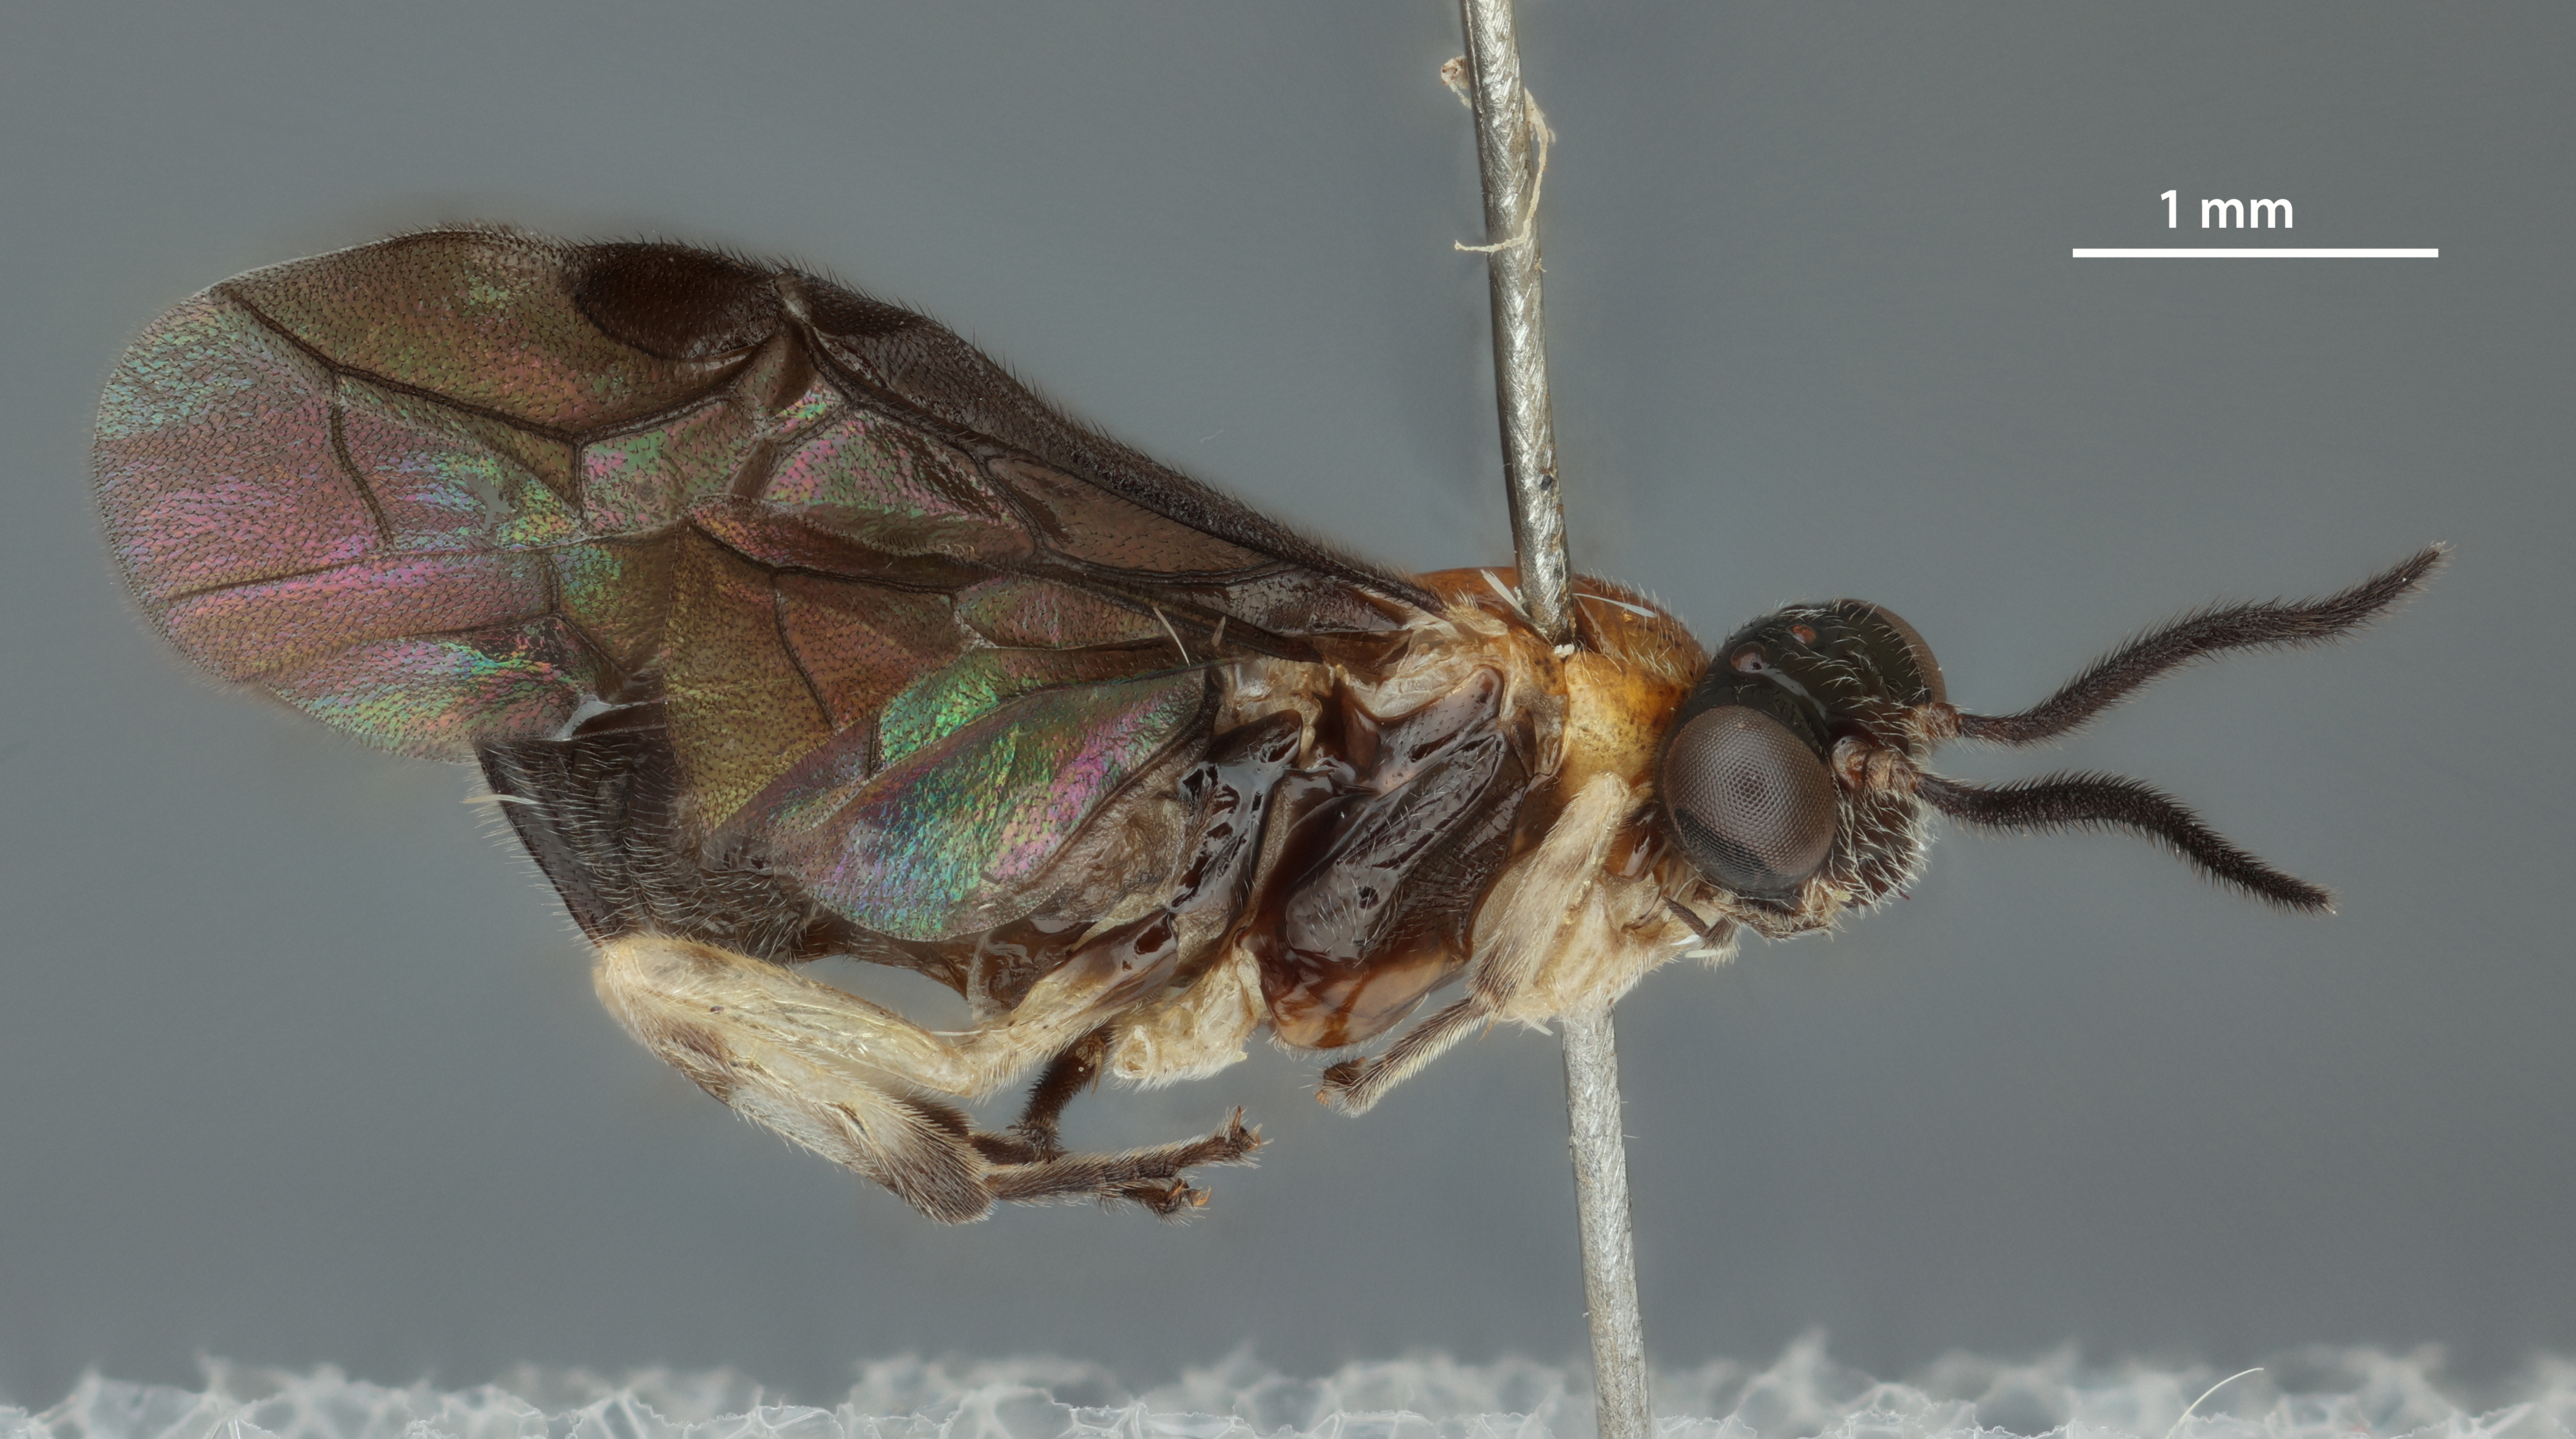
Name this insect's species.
Atomacera josefernandezi
